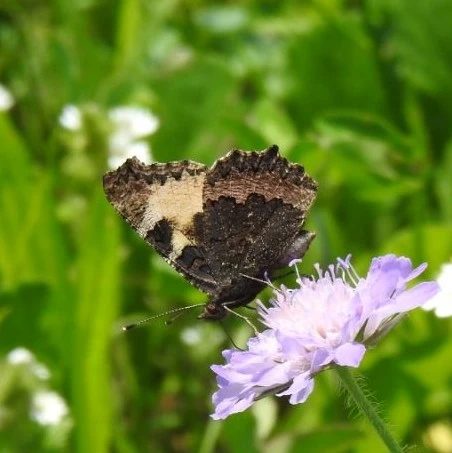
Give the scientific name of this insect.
Aglais urticae
